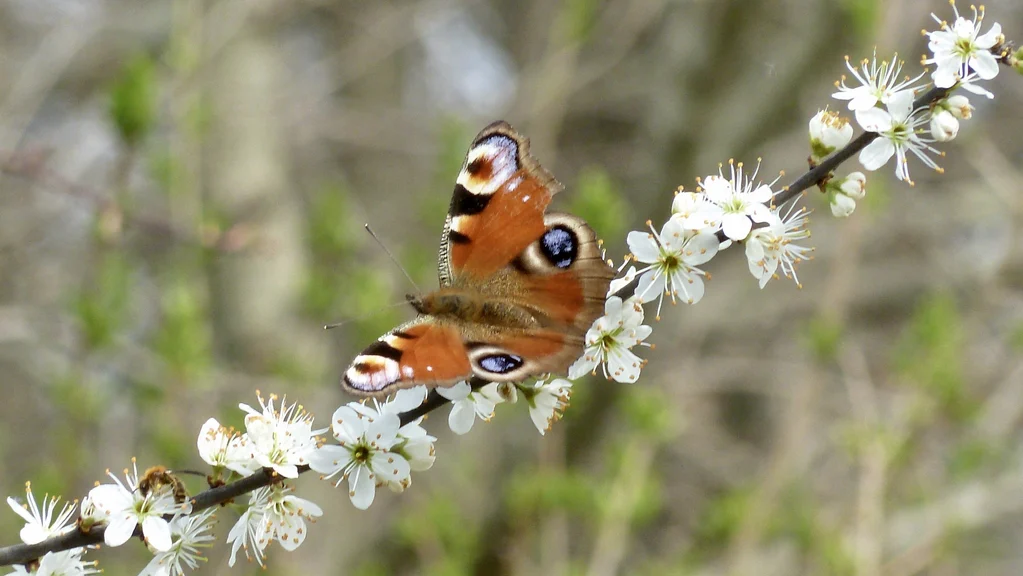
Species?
Aglais io
